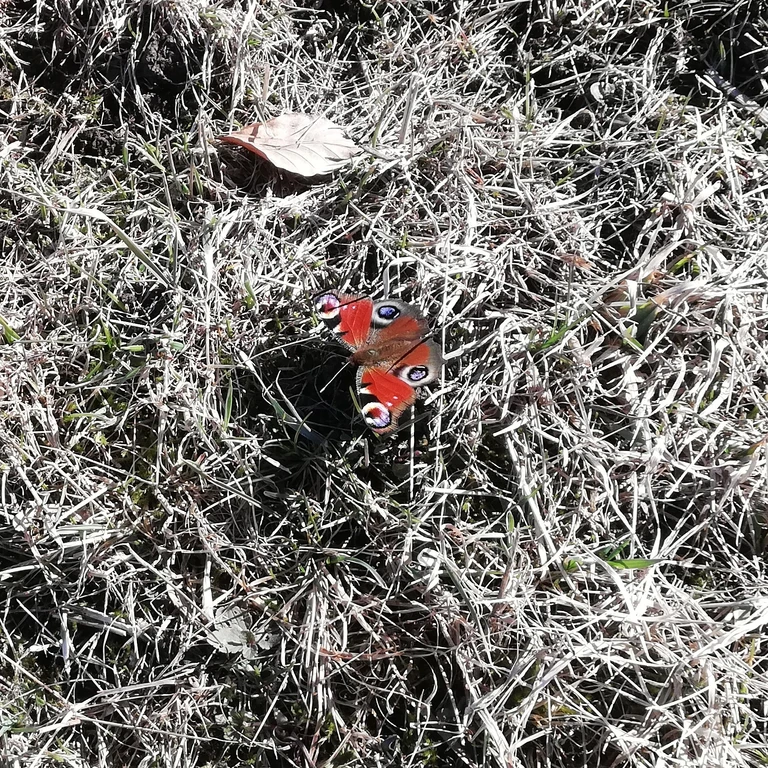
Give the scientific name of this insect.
Aglais io
